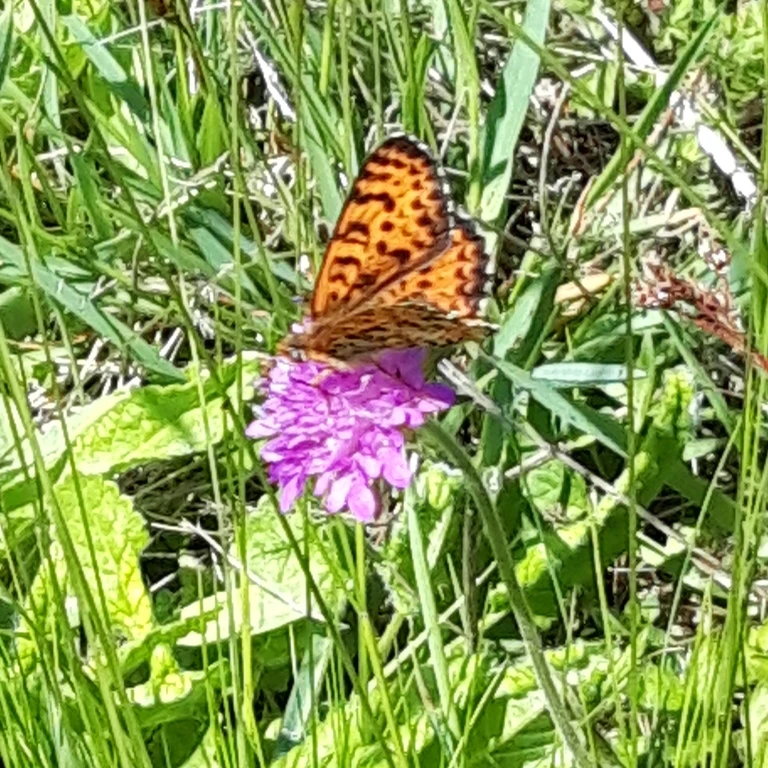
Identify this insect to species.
Melitaea didyma
